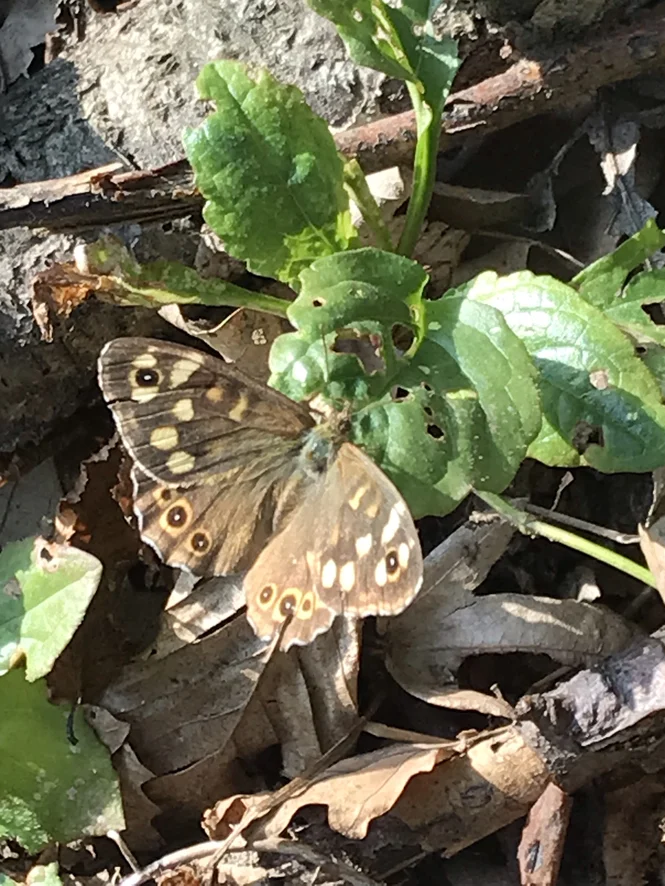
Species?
Pararge aegeria
